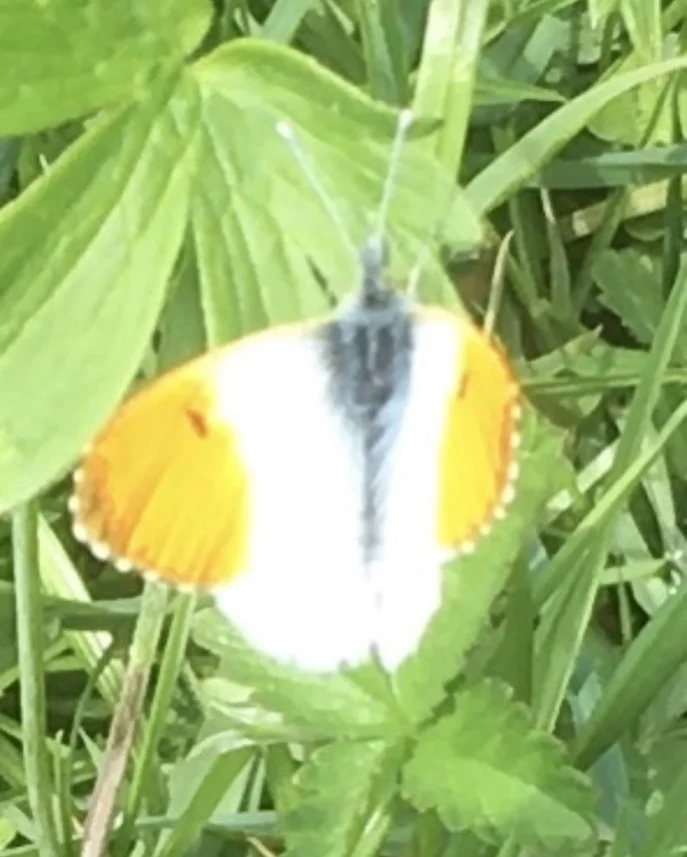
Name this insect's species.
Anthocharis cardamines
